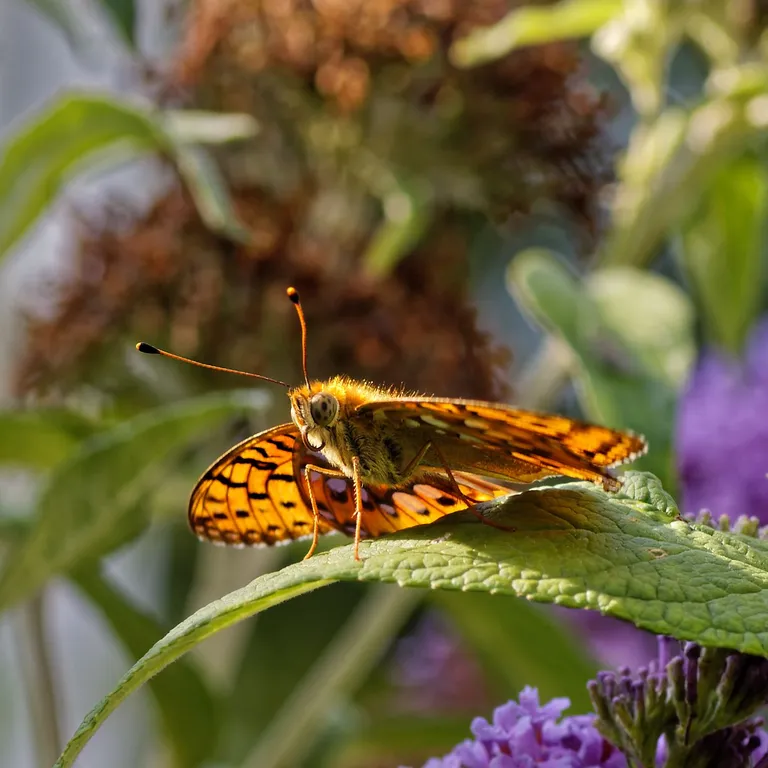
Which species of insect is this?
Speyeria aglaja
